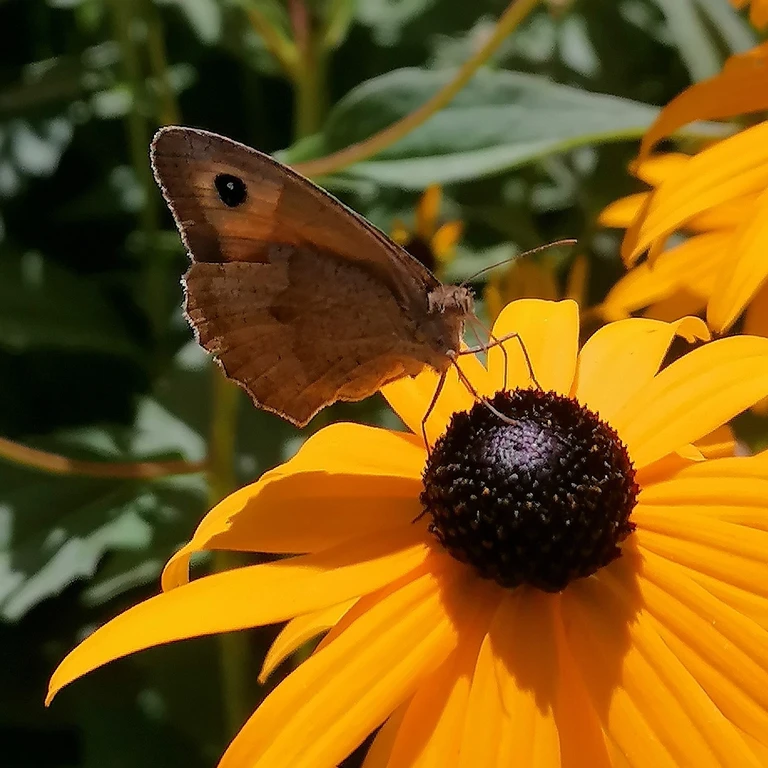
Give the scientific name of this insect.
Maniola jurtina
